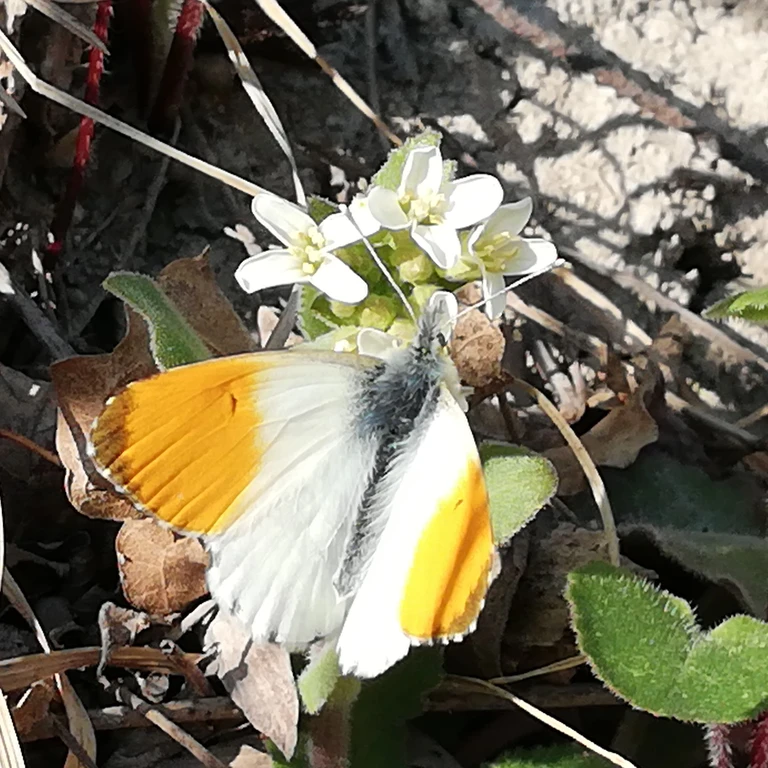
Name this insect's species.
Anthocharis cardamines
